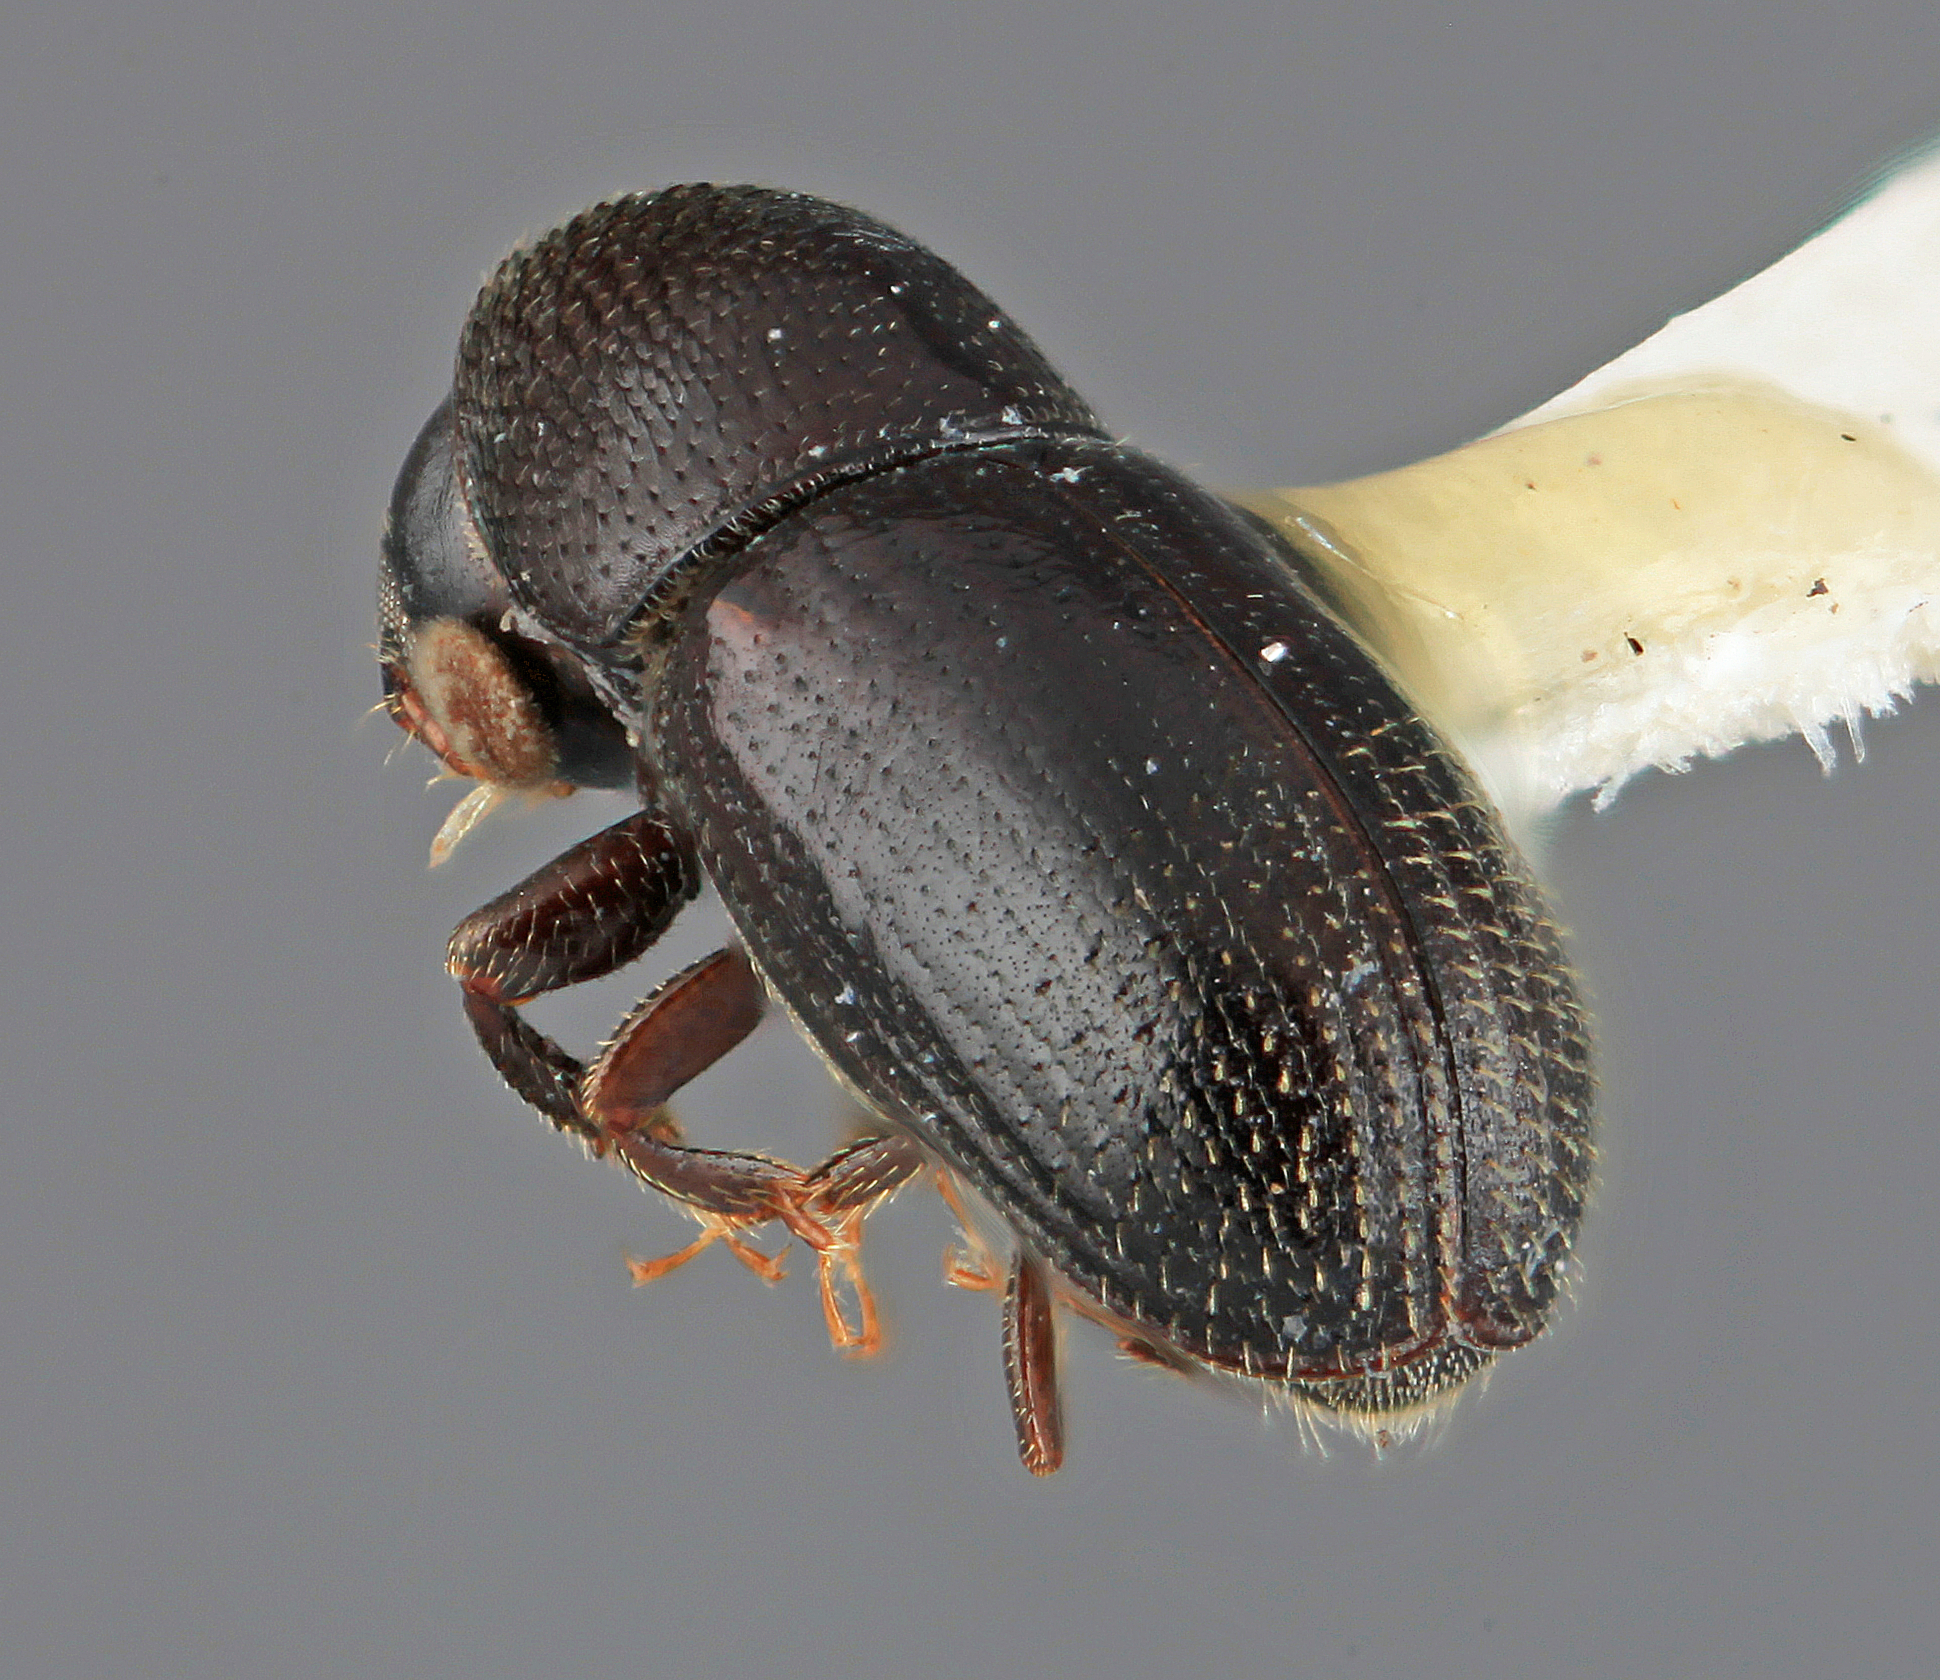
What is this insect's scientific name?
Araptus furvus
